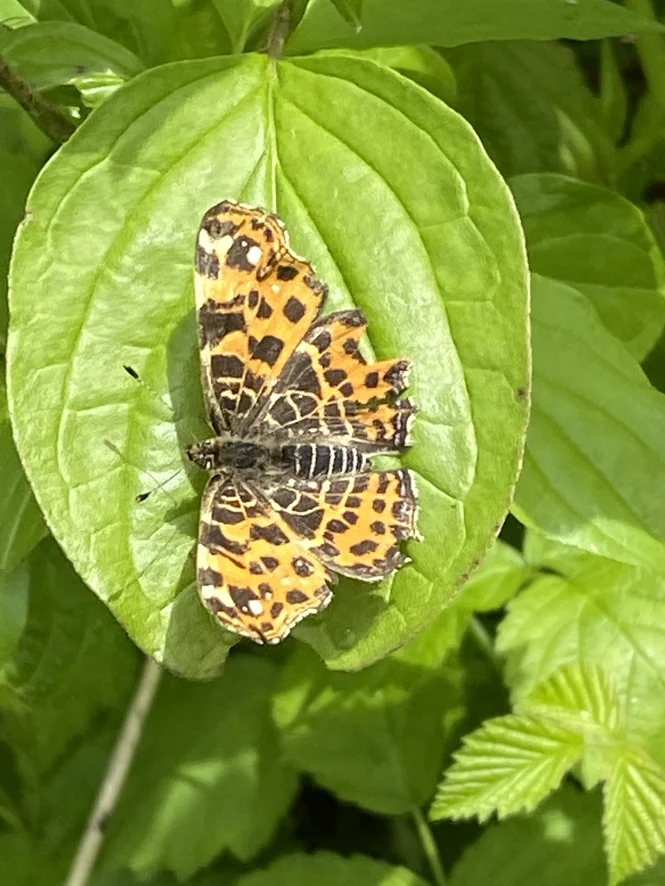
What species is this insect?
Araschnia levana
